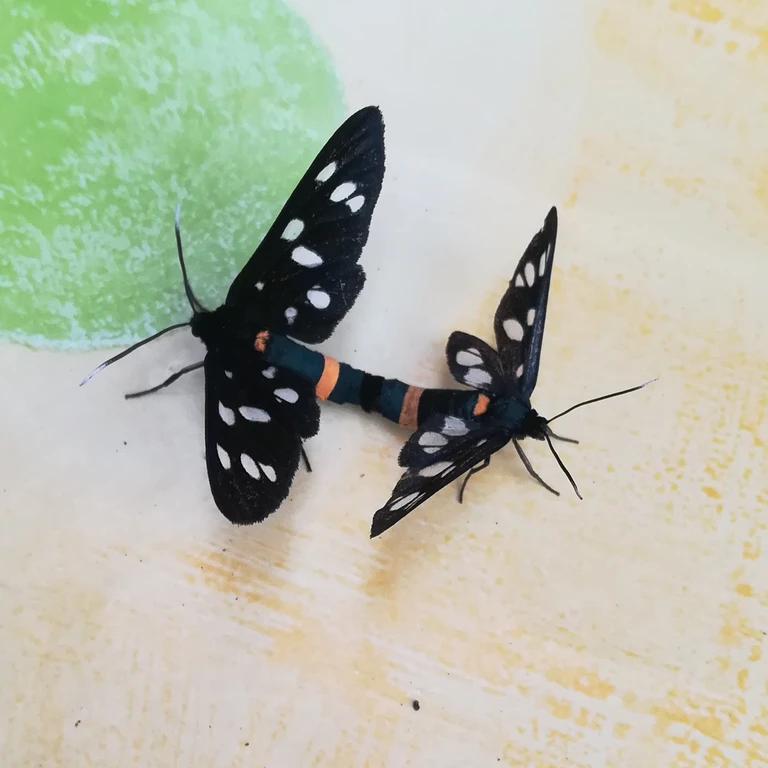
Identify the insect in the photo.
Amata phegea
